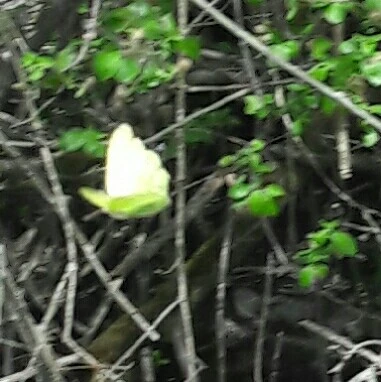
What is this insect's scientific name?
Gonepteryx rhamni
